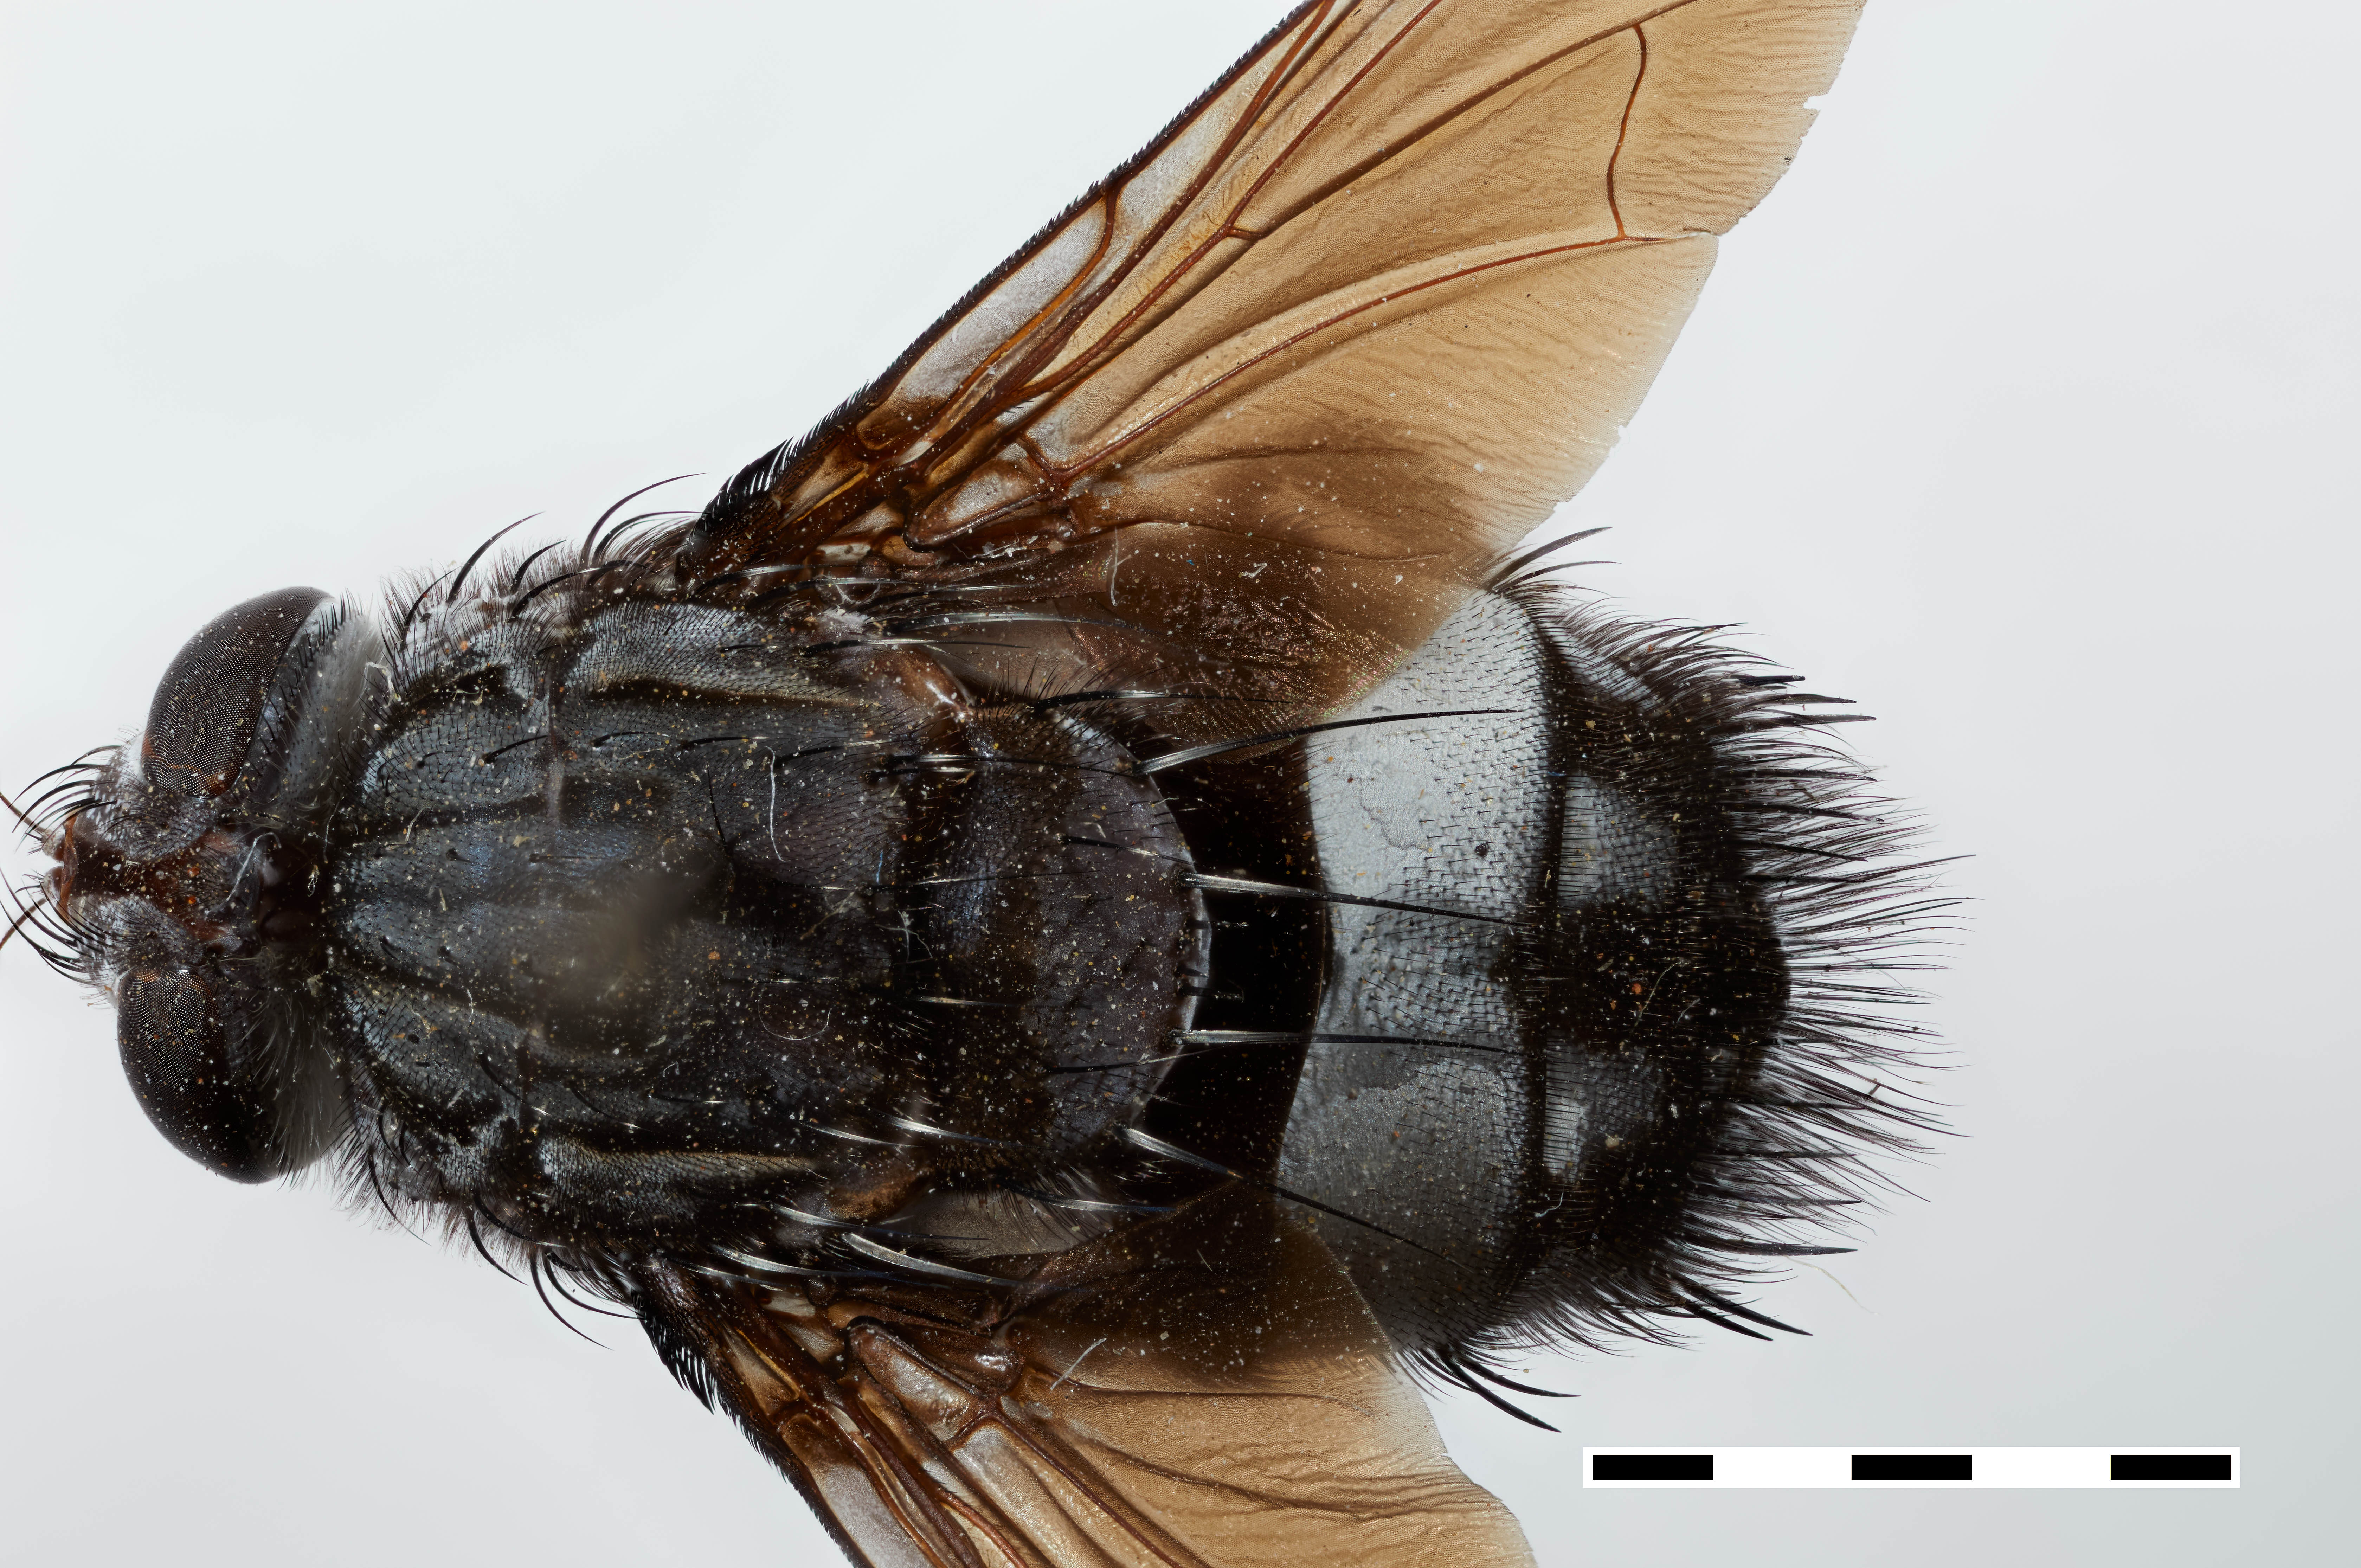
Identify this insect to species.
Jaenimyia albicincta
